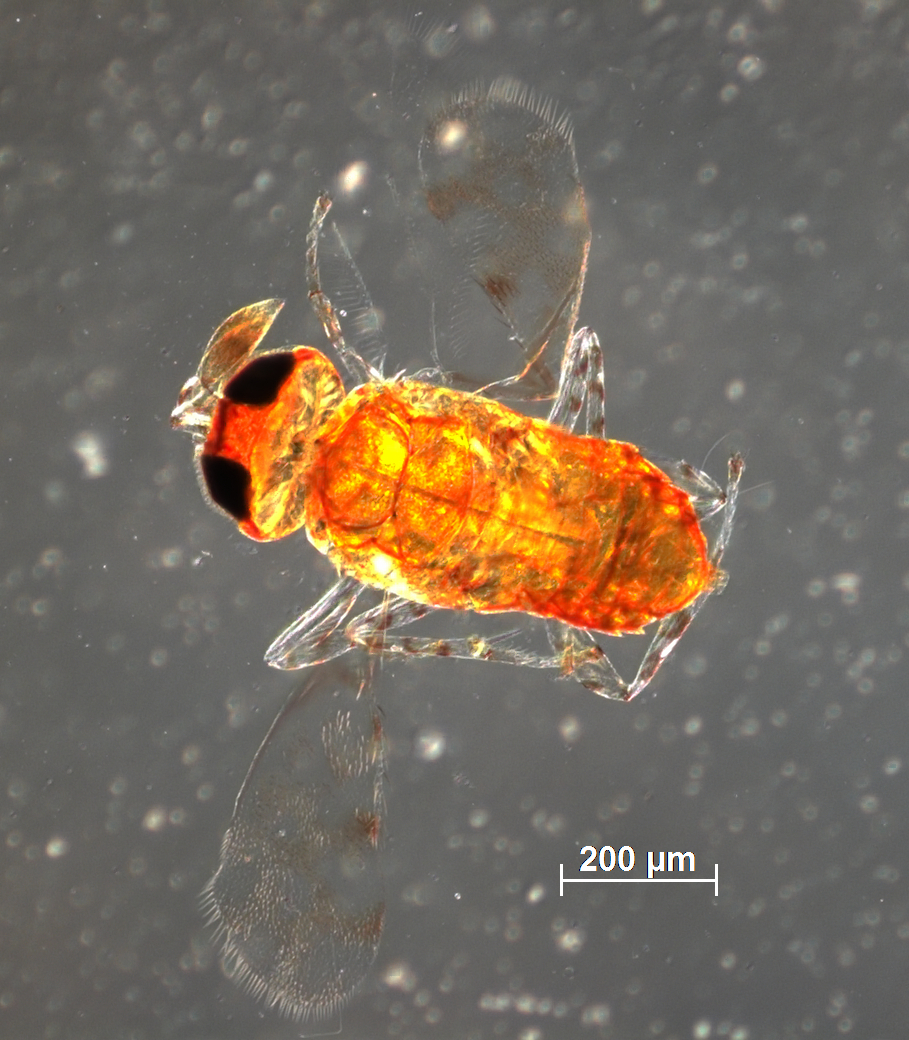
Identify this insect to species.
Perissopterus busckii
